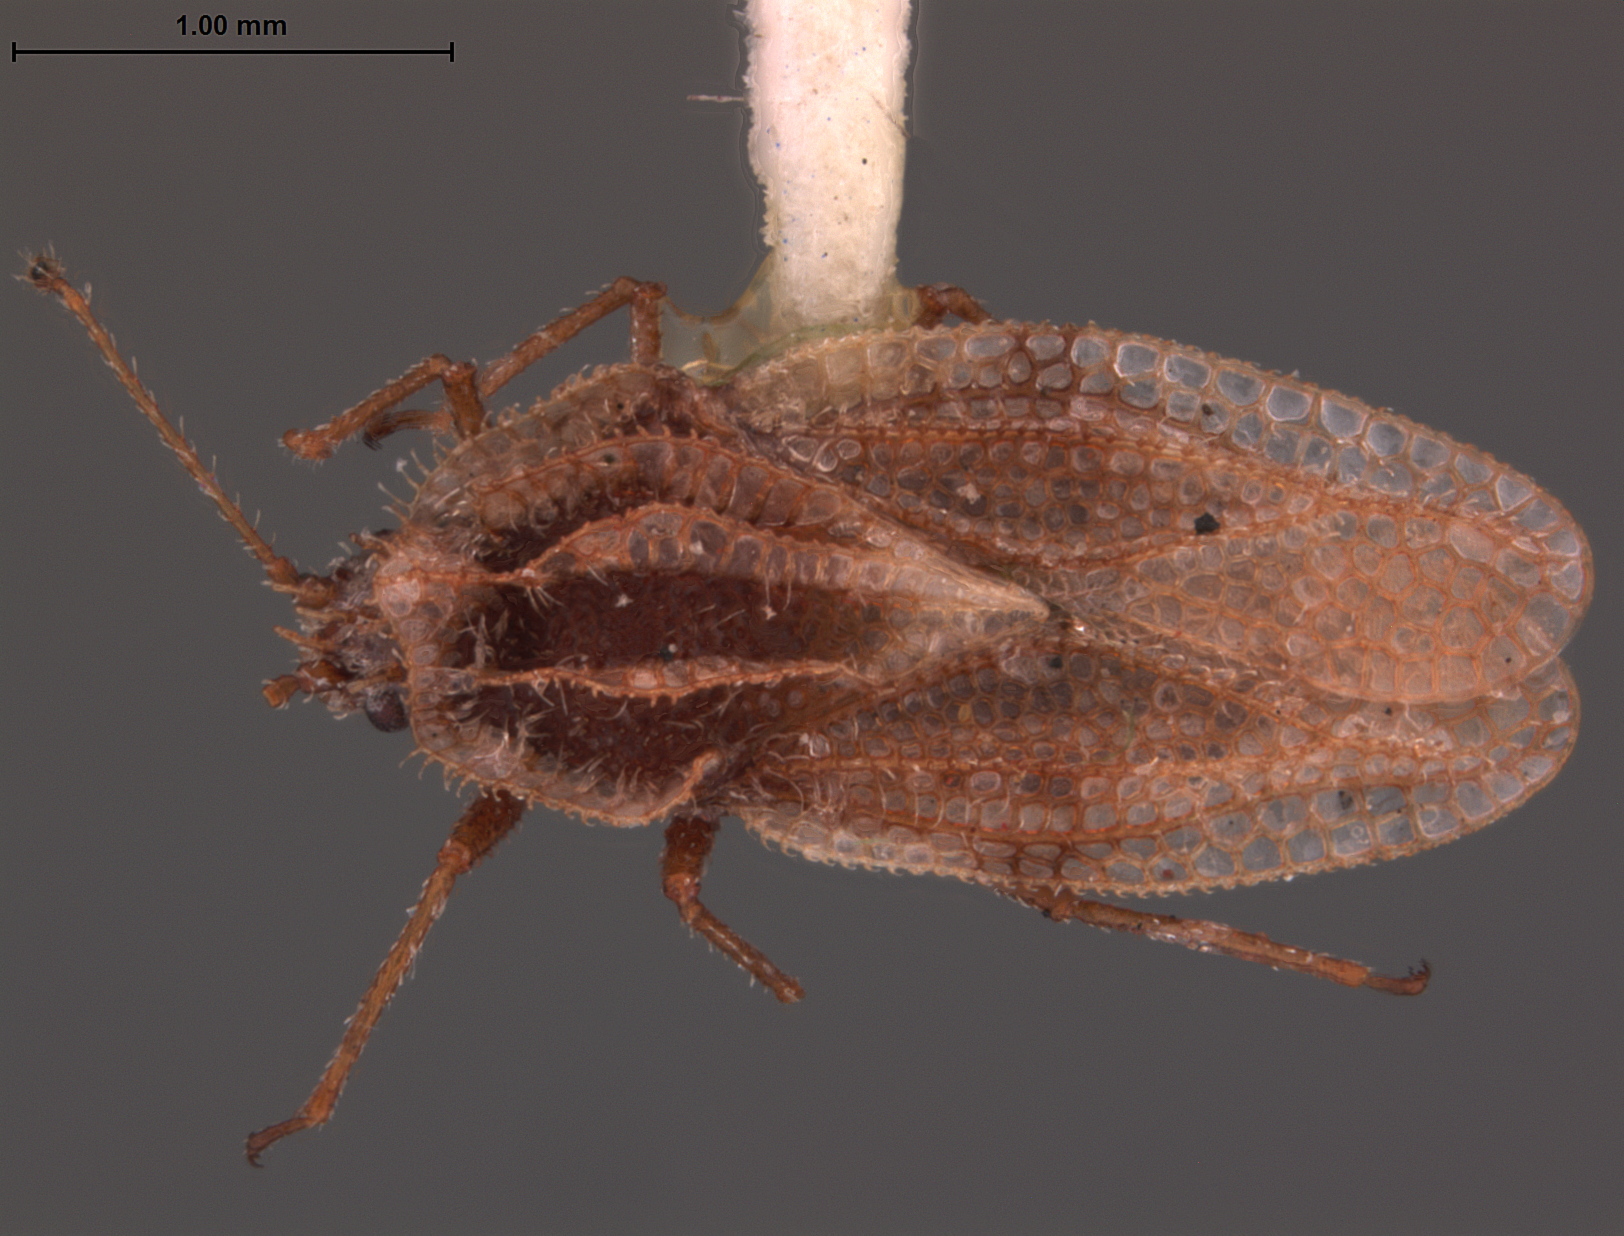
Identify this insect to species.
Tingis aemula
